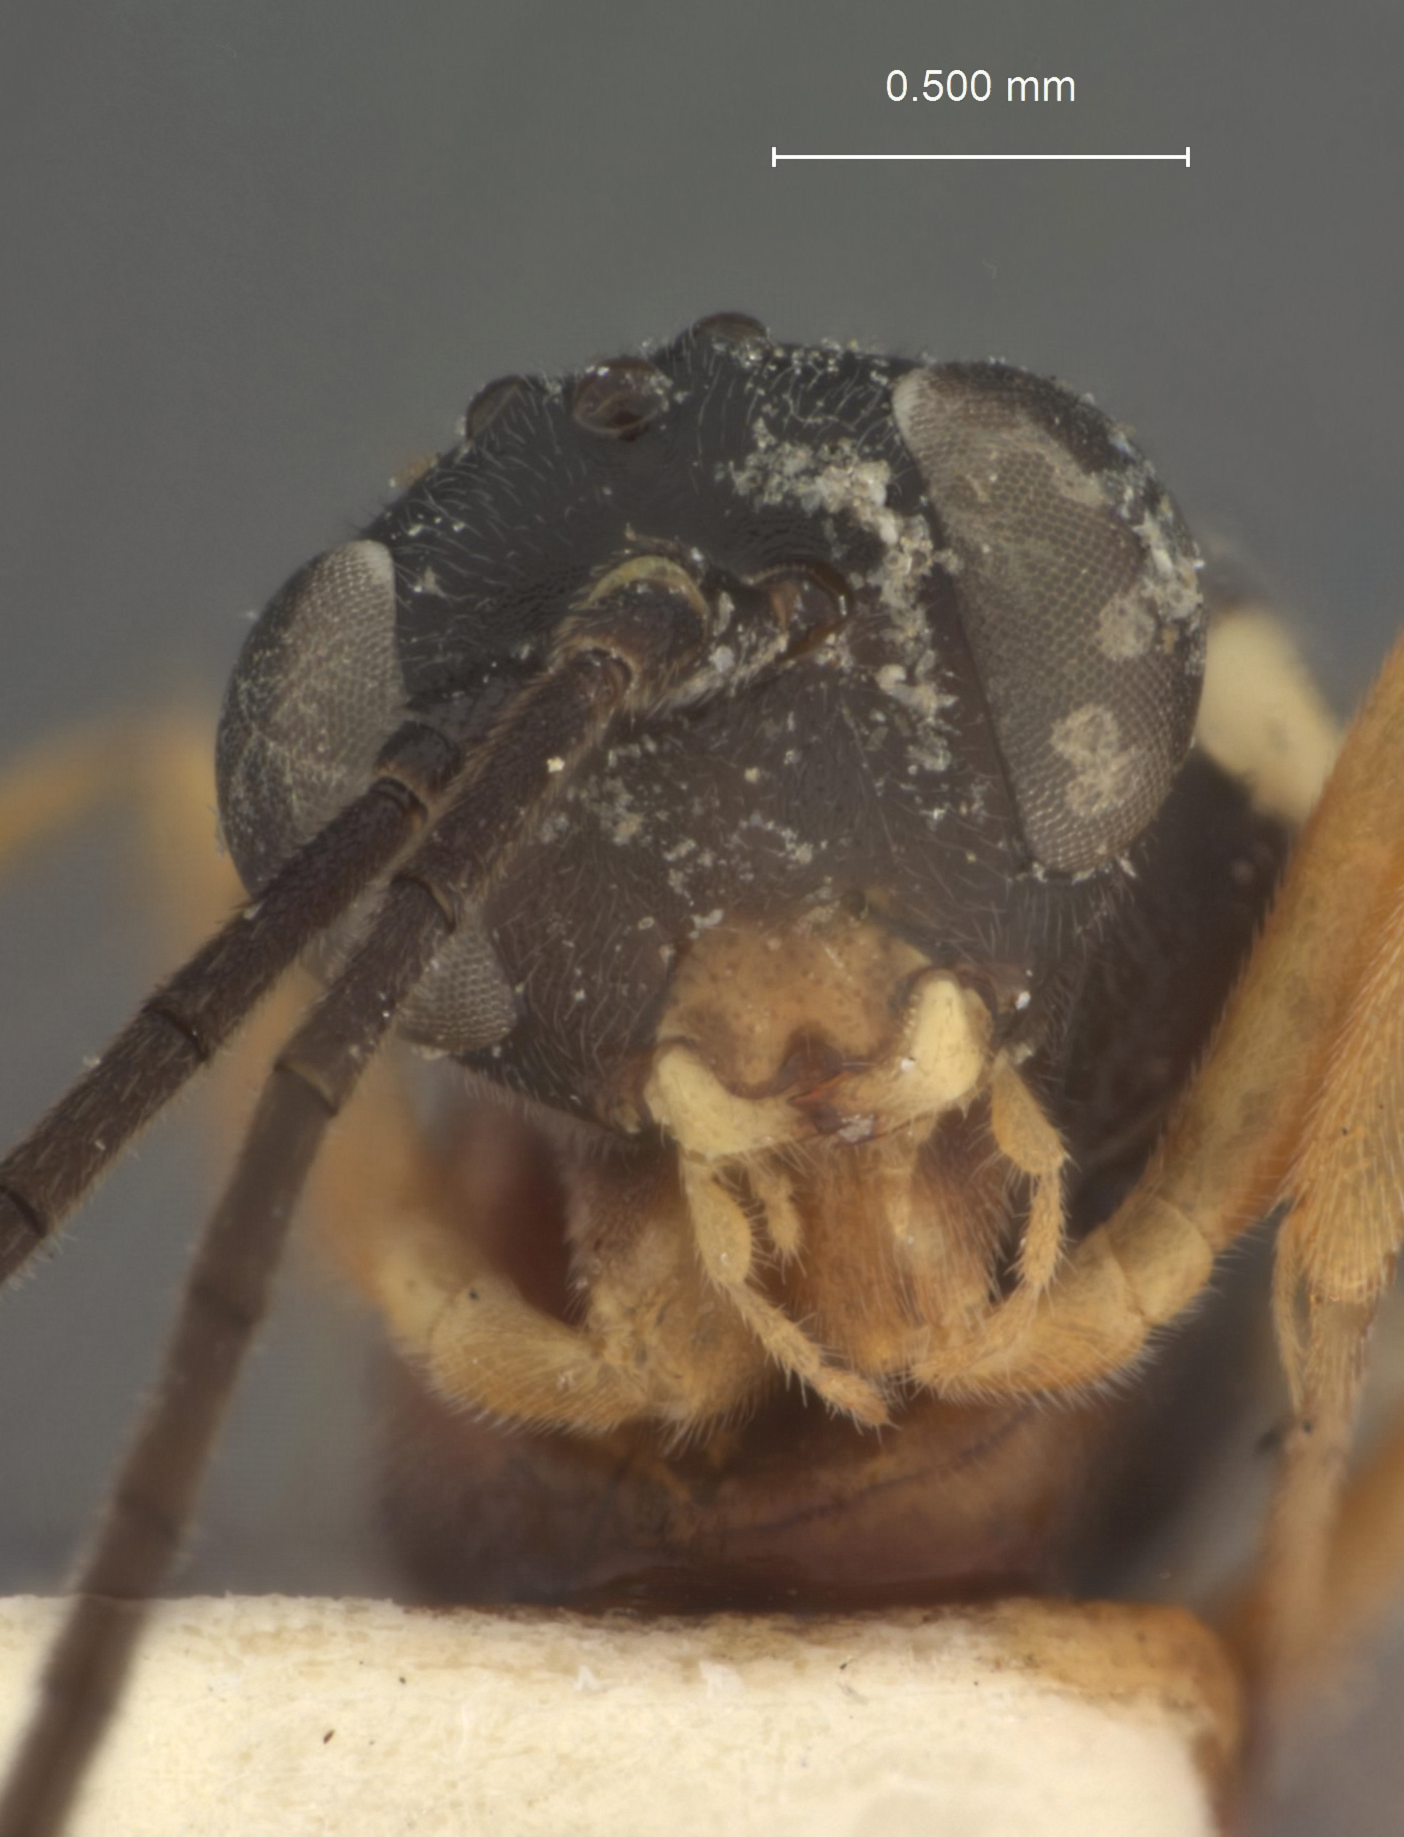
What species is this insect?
Enizemum scorteum
